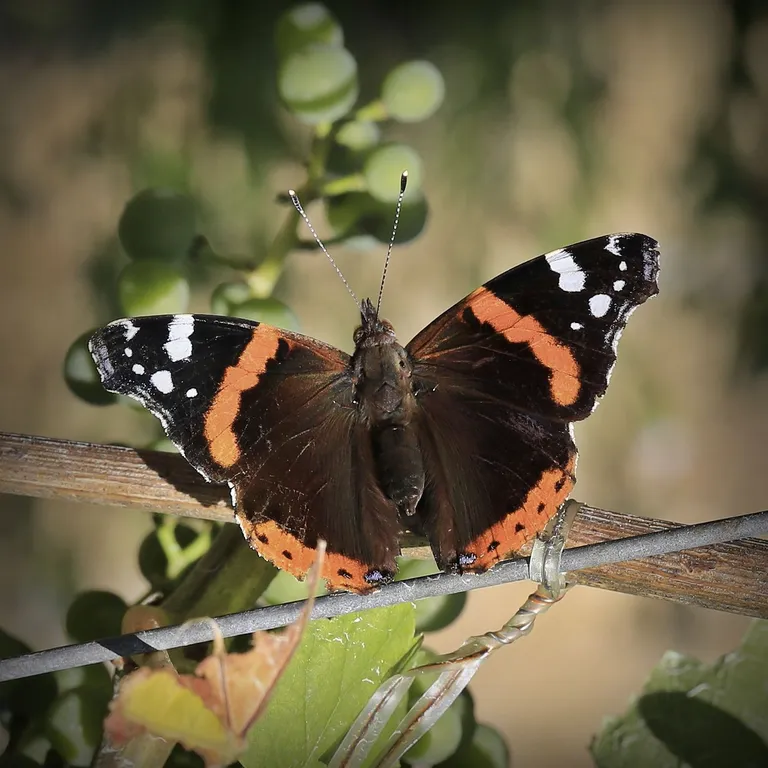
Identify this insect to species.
Vanessa atalanta
